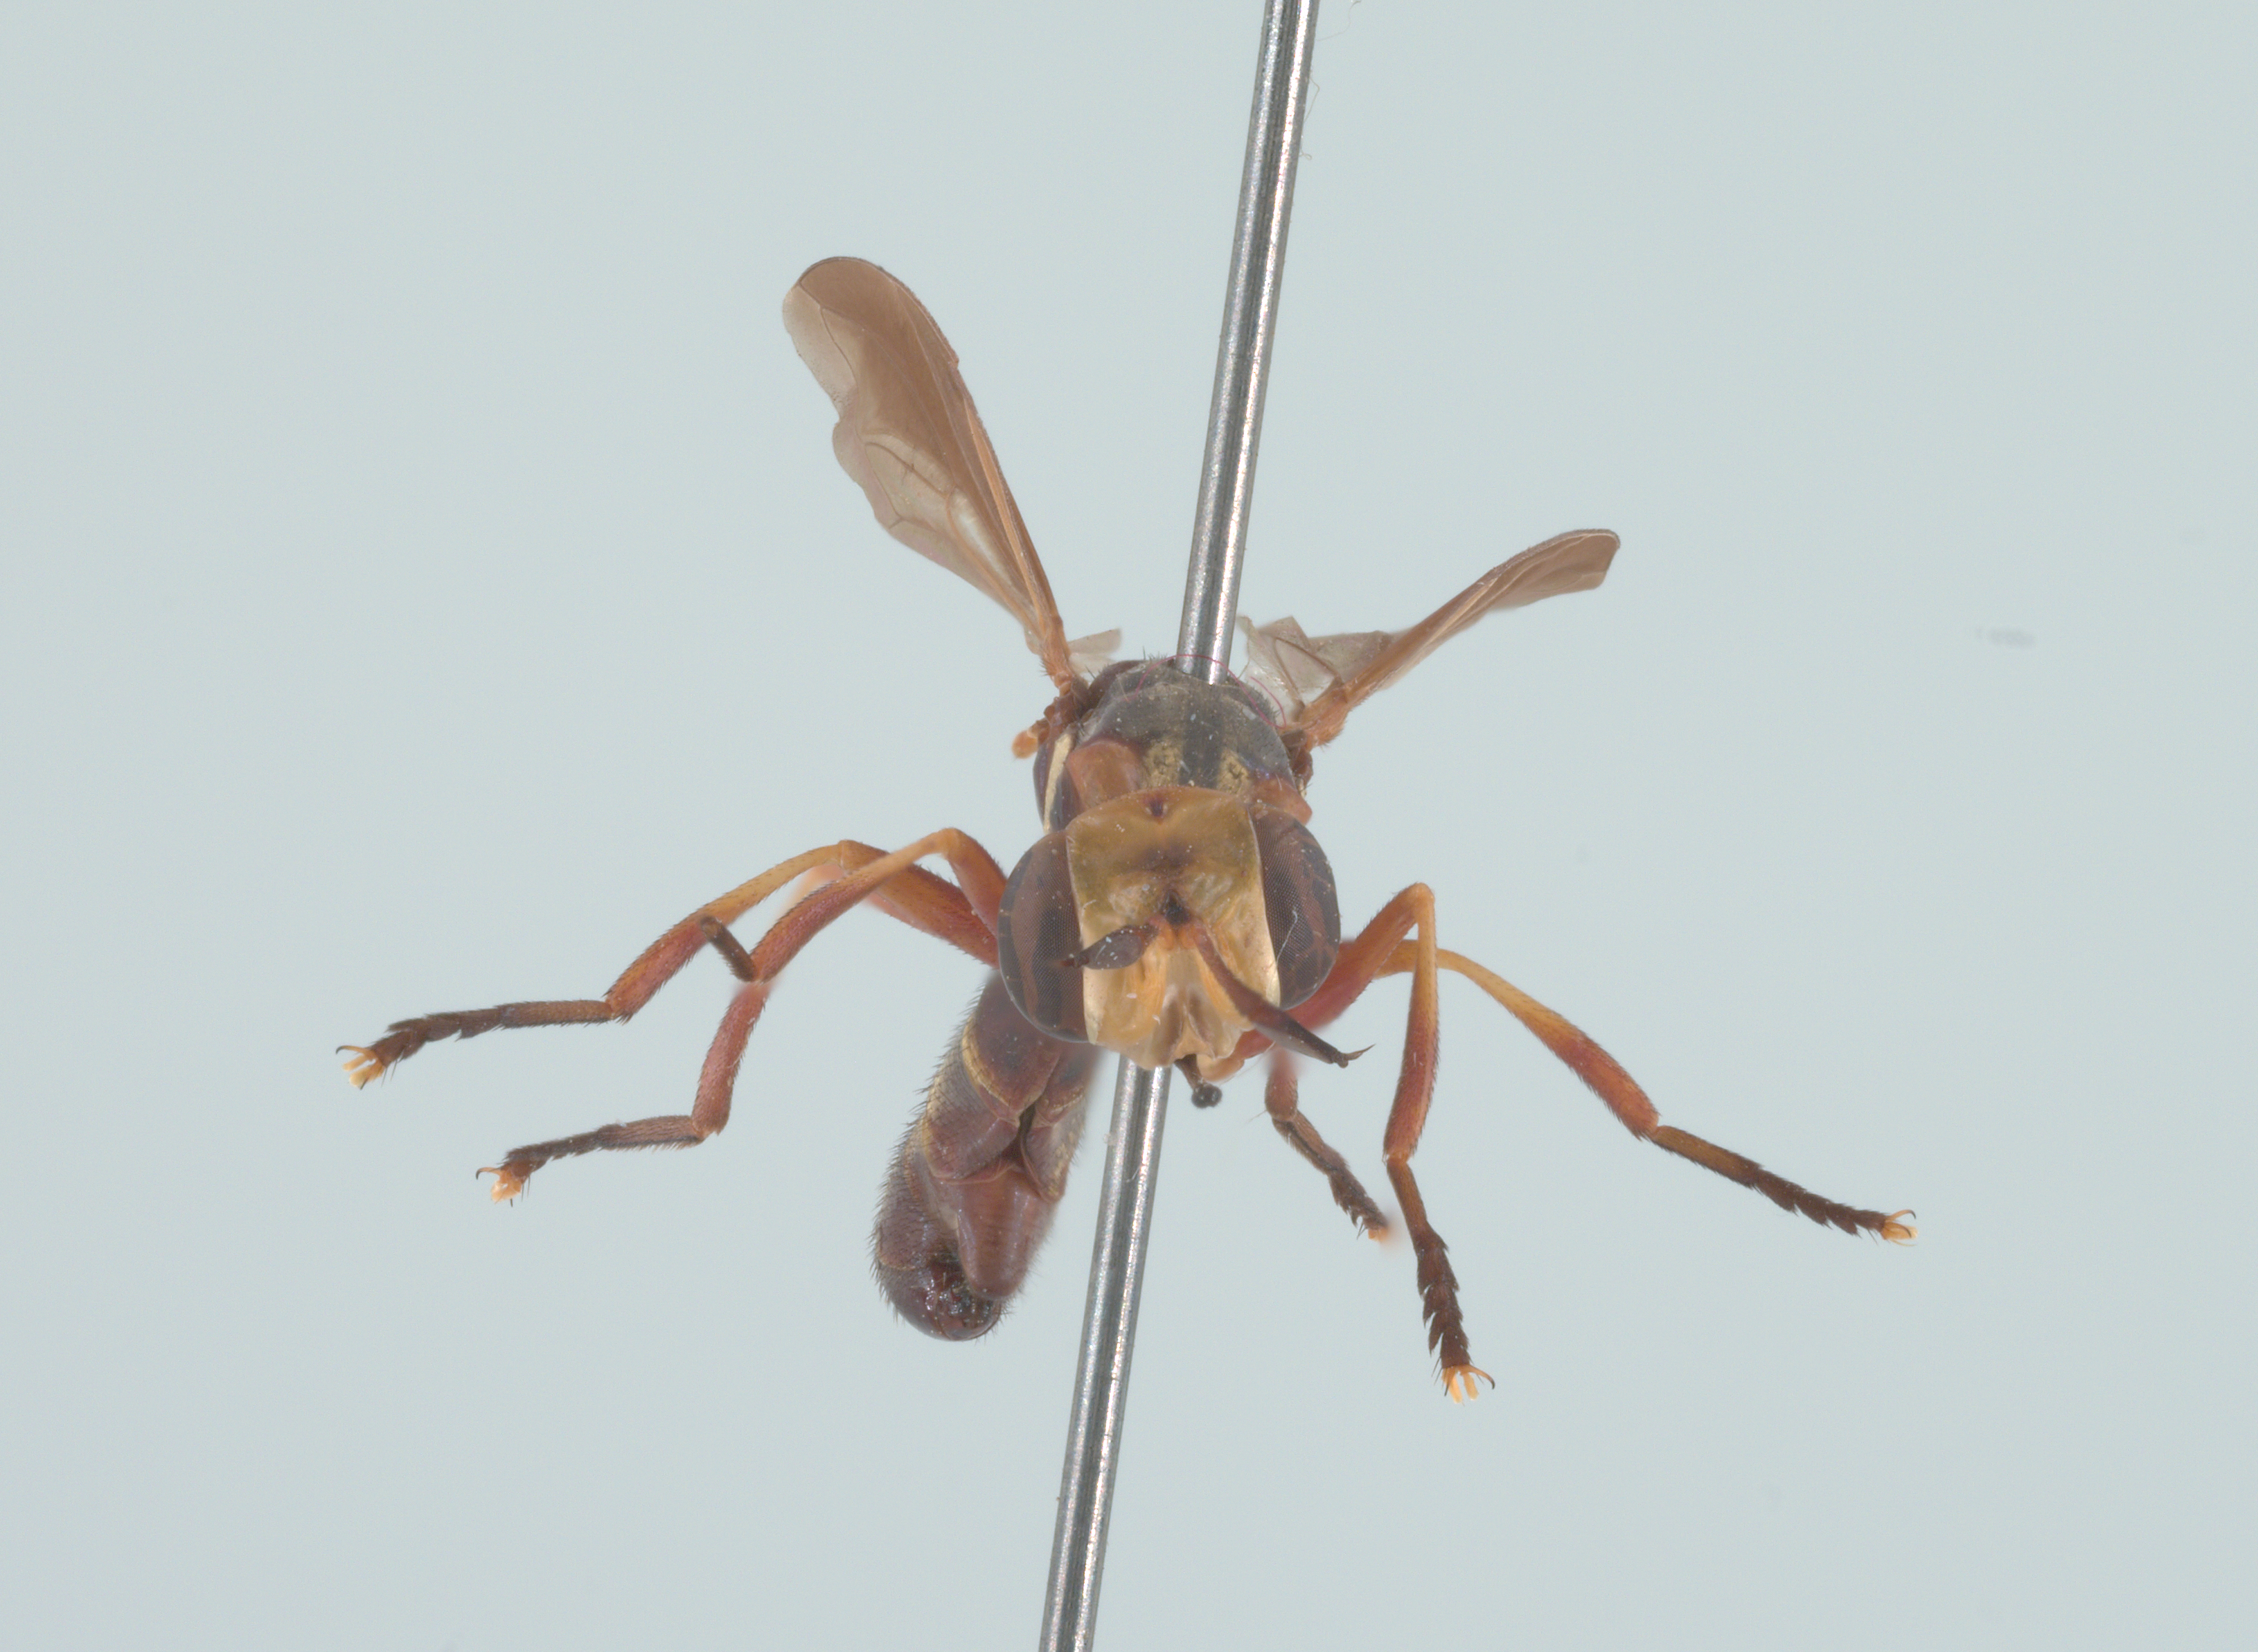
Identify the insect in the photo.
Physoconops brachyrhynchus
